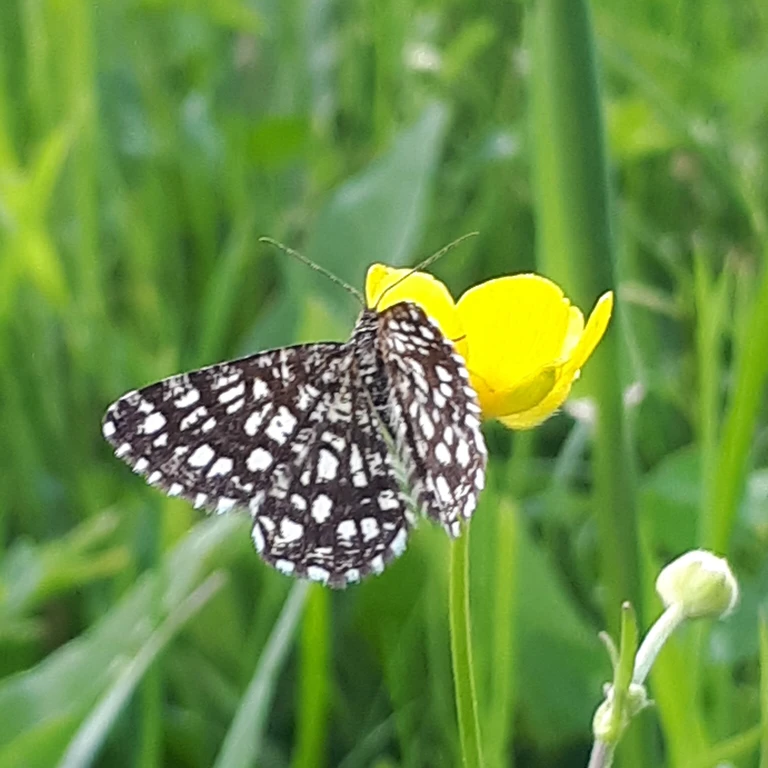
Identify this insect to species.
Chiasmia clathrata
